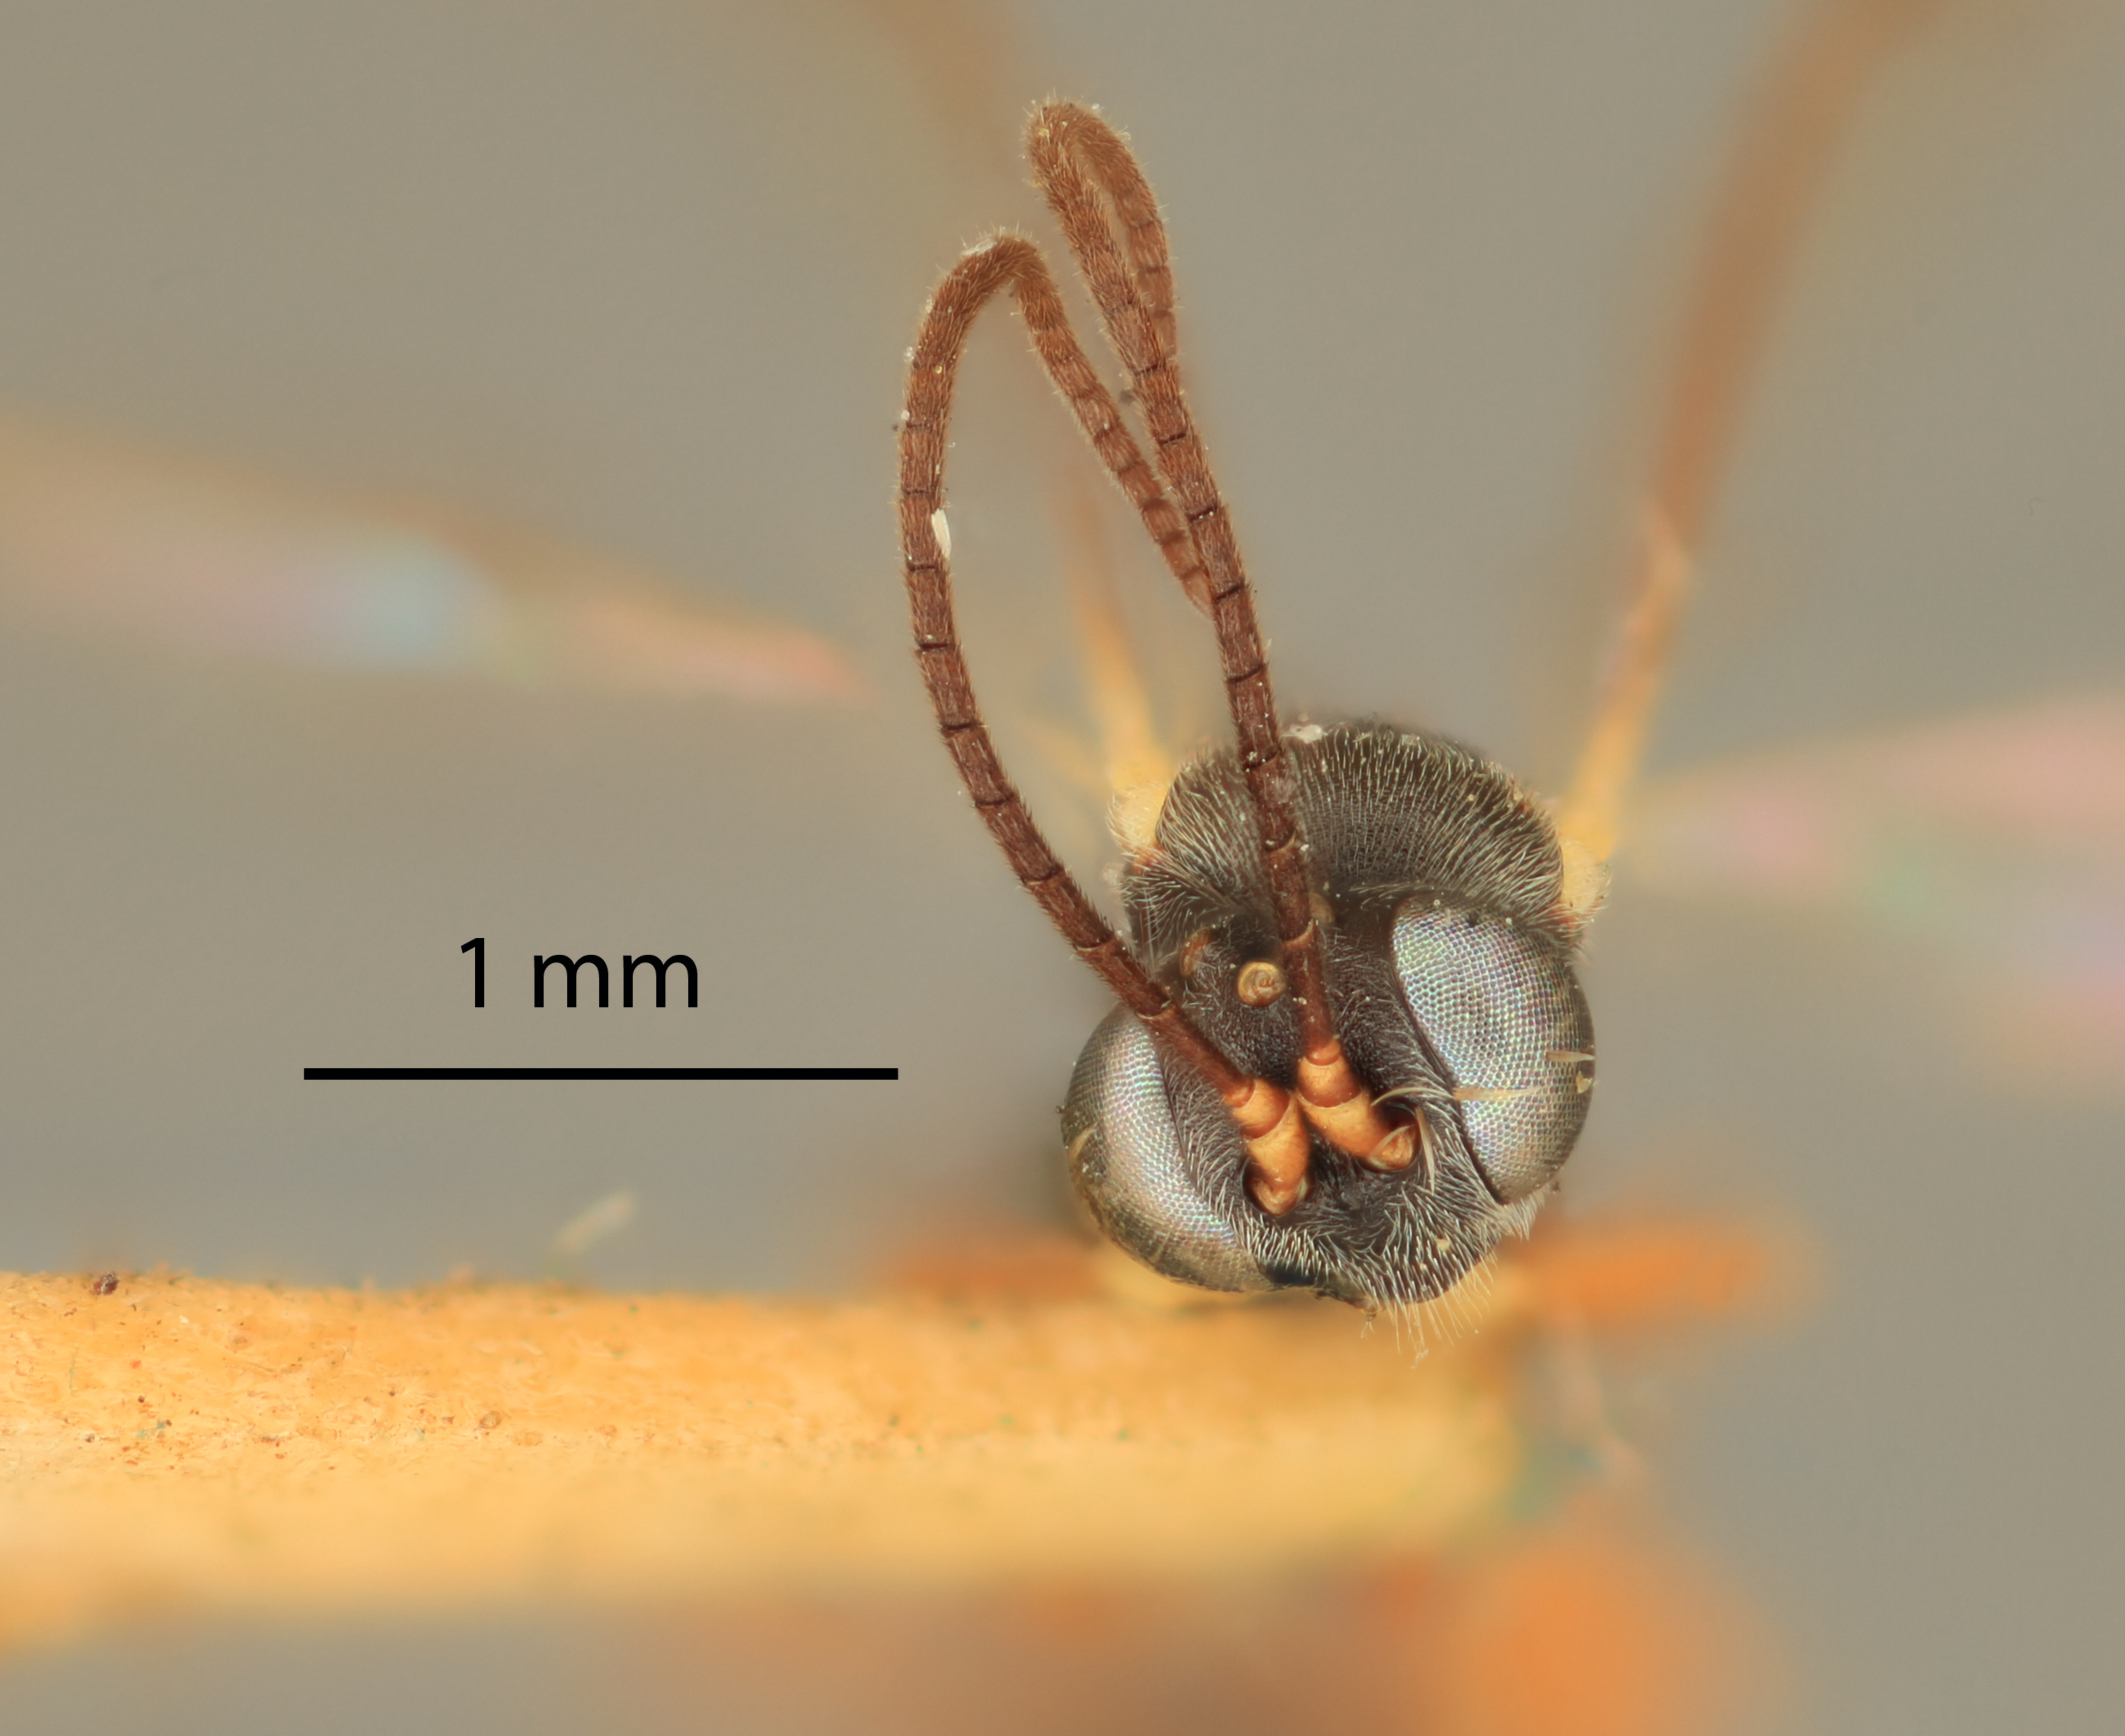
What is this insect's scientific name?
Limnerium discoocellellae
